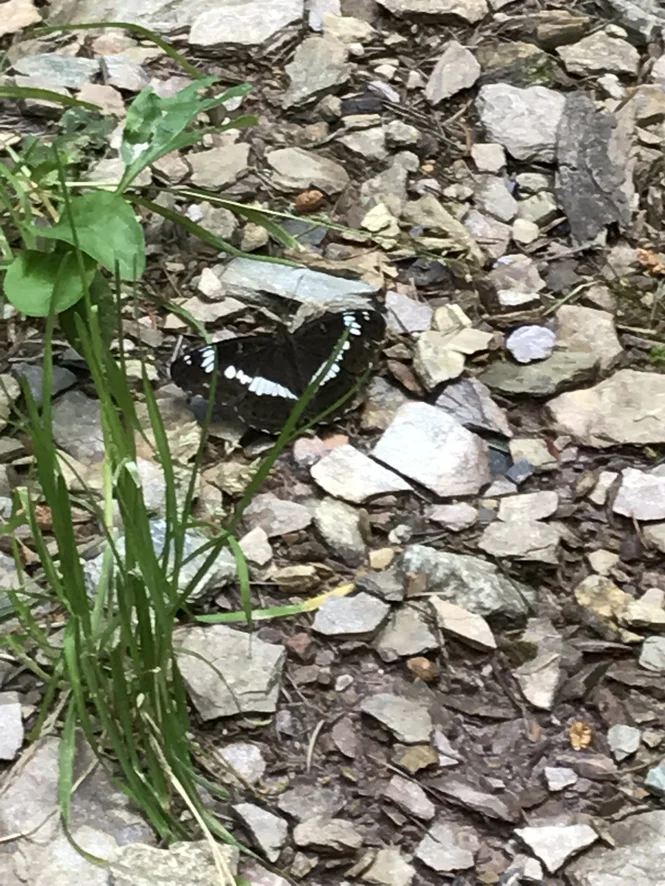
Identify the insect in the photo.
Limenitis camilla (also Ladoga camilla)
